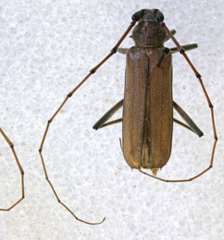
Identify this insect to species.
Chion cinctus (also Knulliana cincta)
